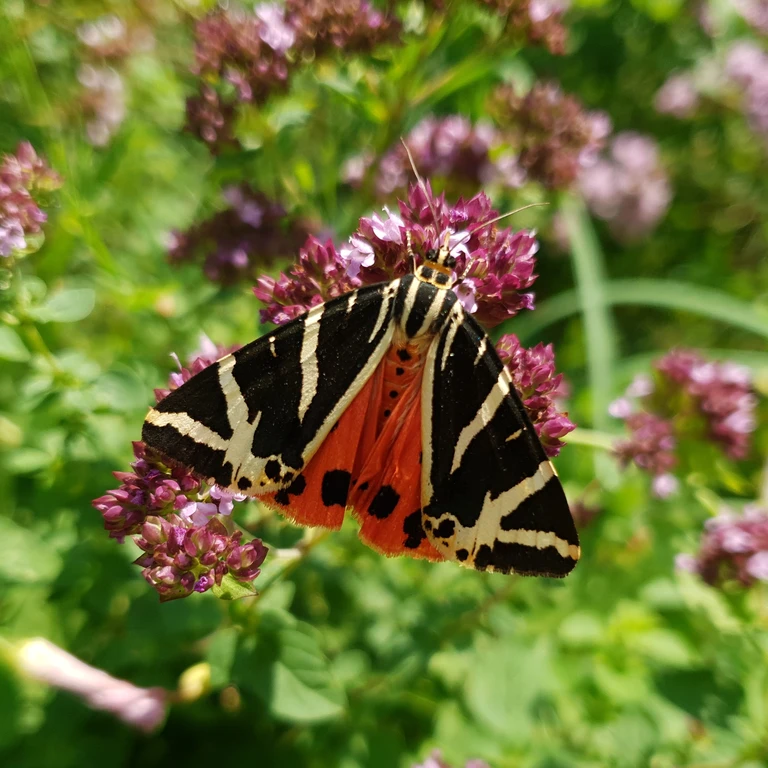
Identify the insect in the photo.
Euplagia quadripunctaria
